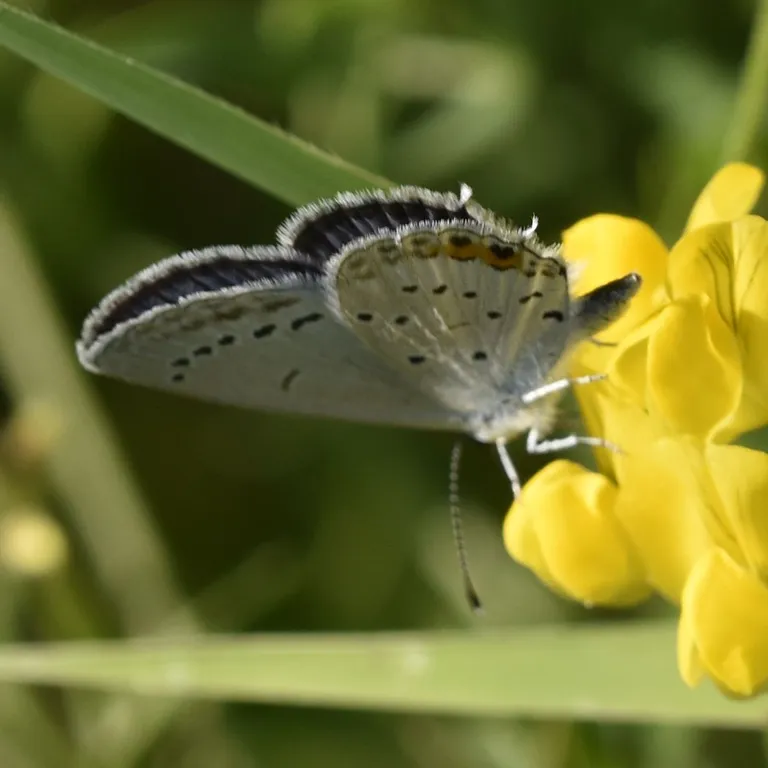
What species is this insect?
Cupido argiades (also Elkalyce argiades)
